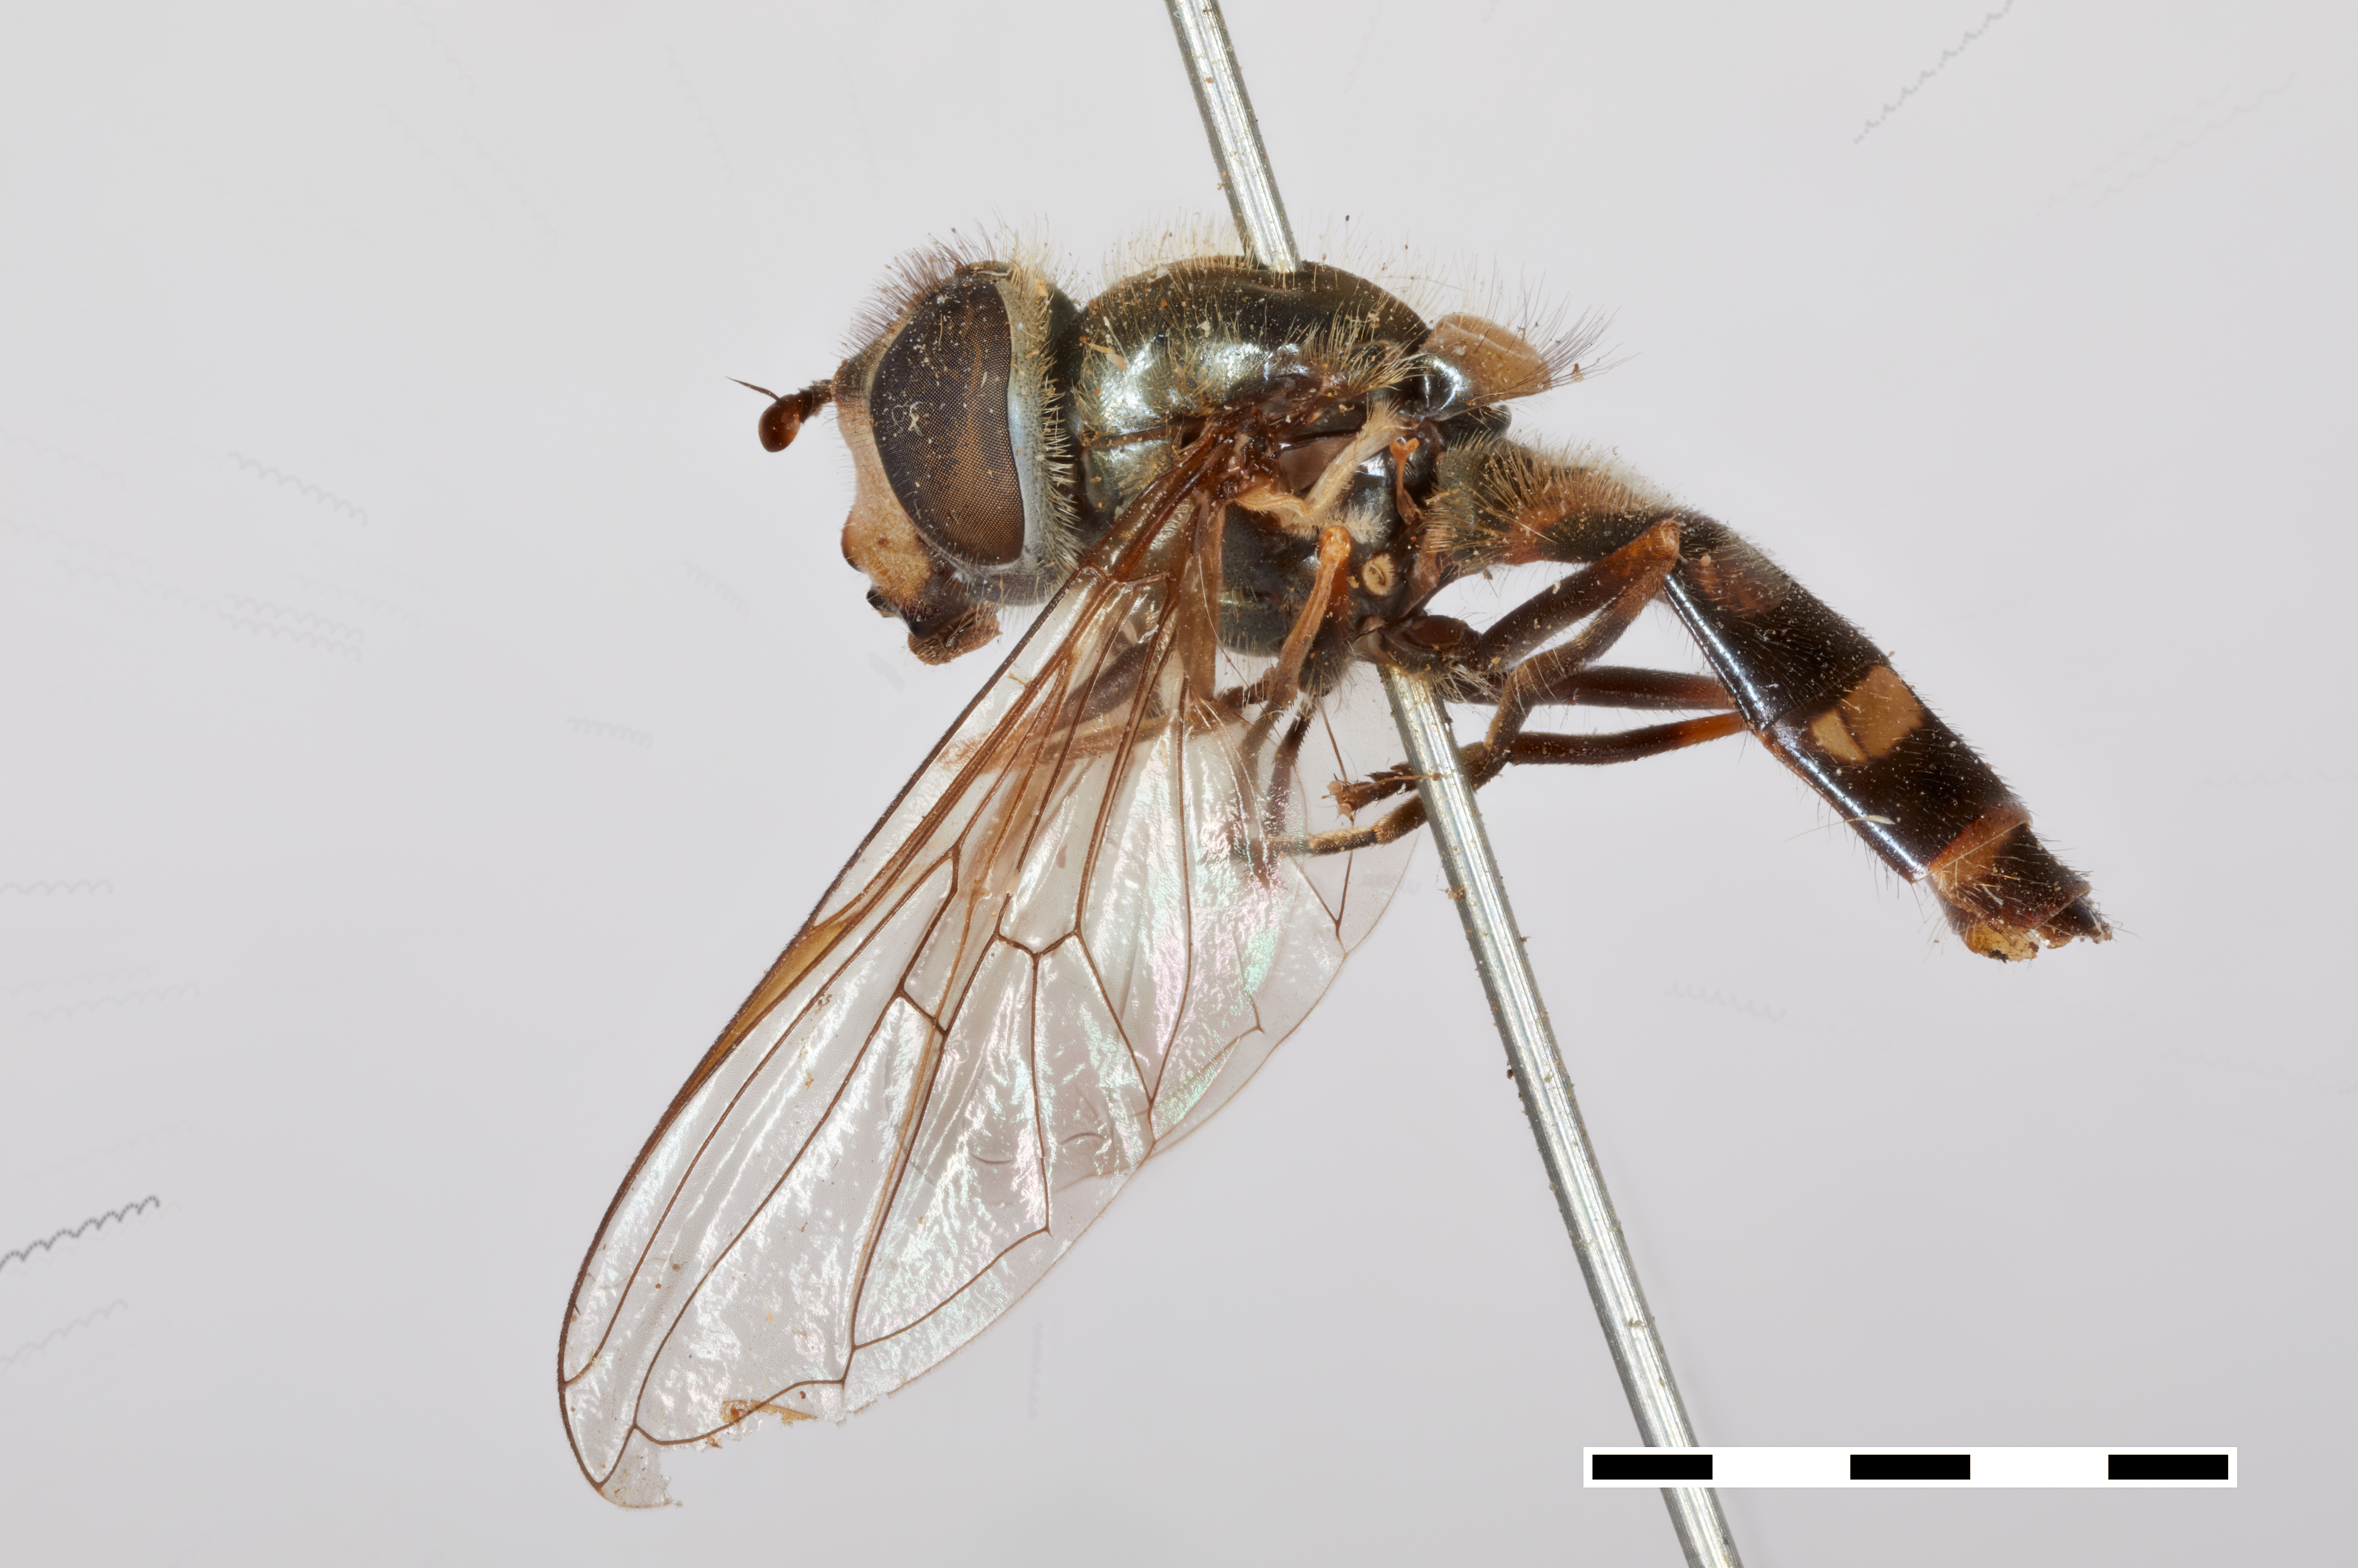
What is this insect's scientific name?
Syrphus sodalis
